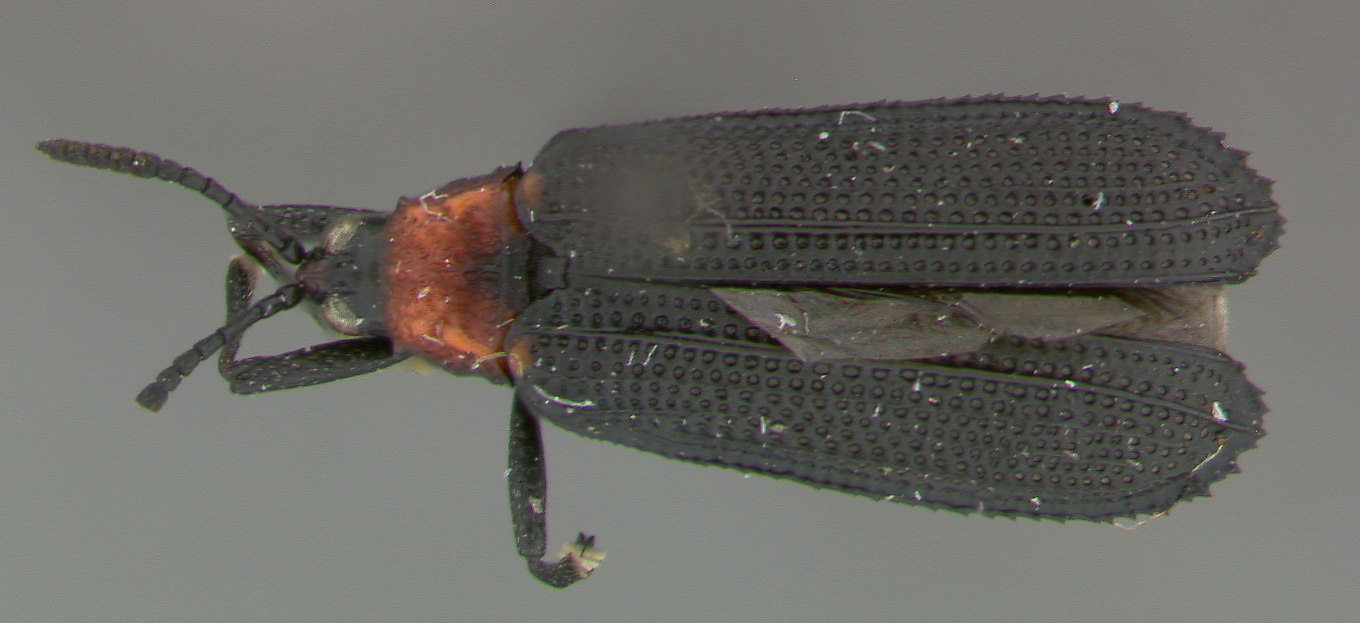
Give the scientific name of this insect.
Xenochalepus robiniae
